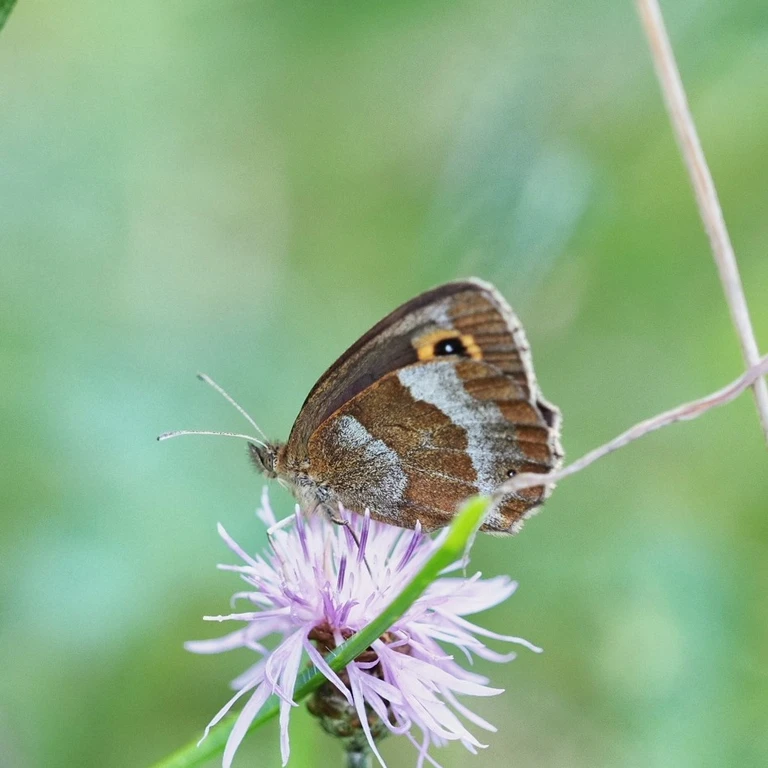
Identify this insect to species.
Erebia aethiops
